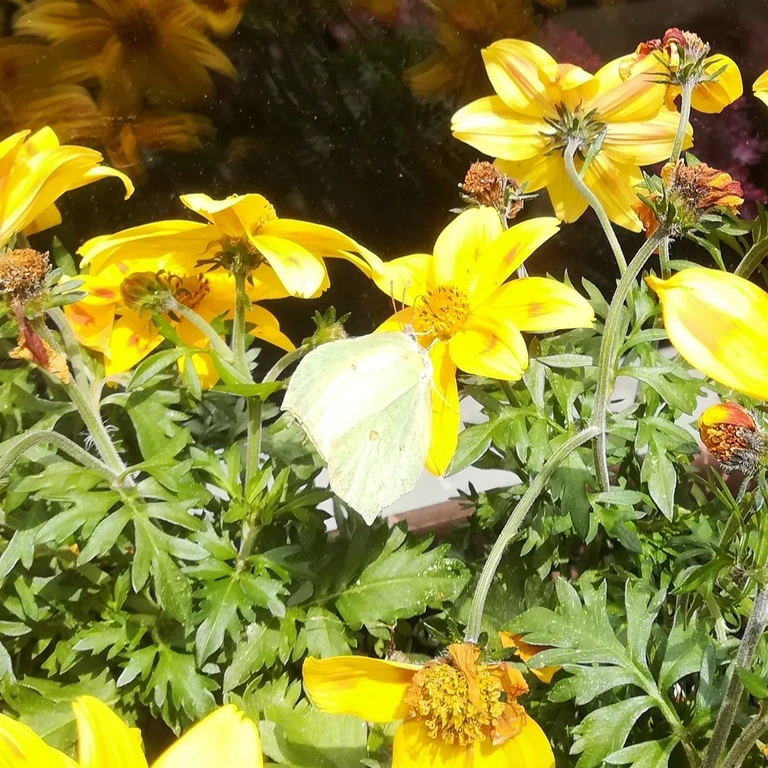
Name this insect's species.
Gonepteryx rhamni
